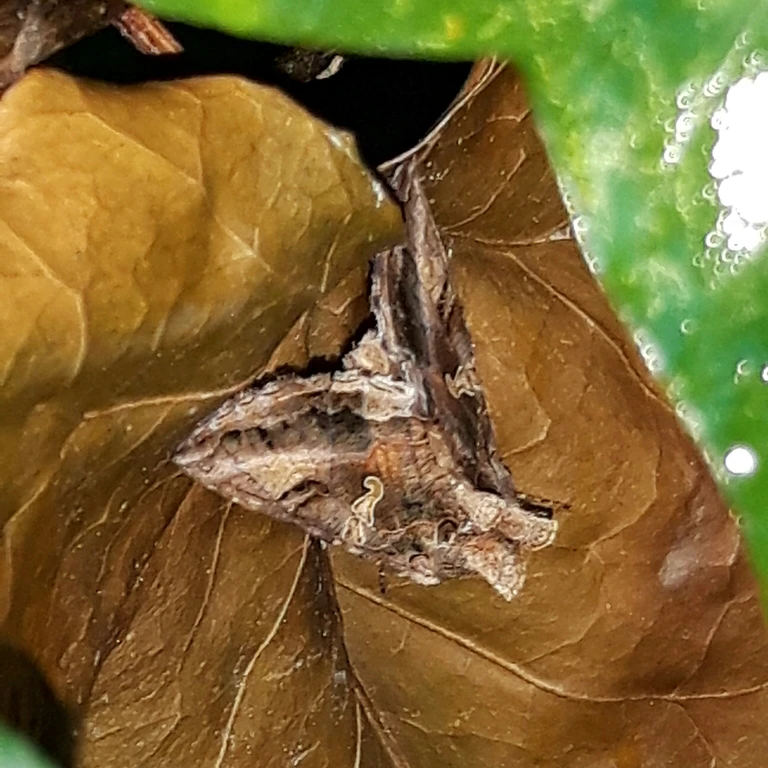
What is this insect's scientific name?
Autographa gamma
